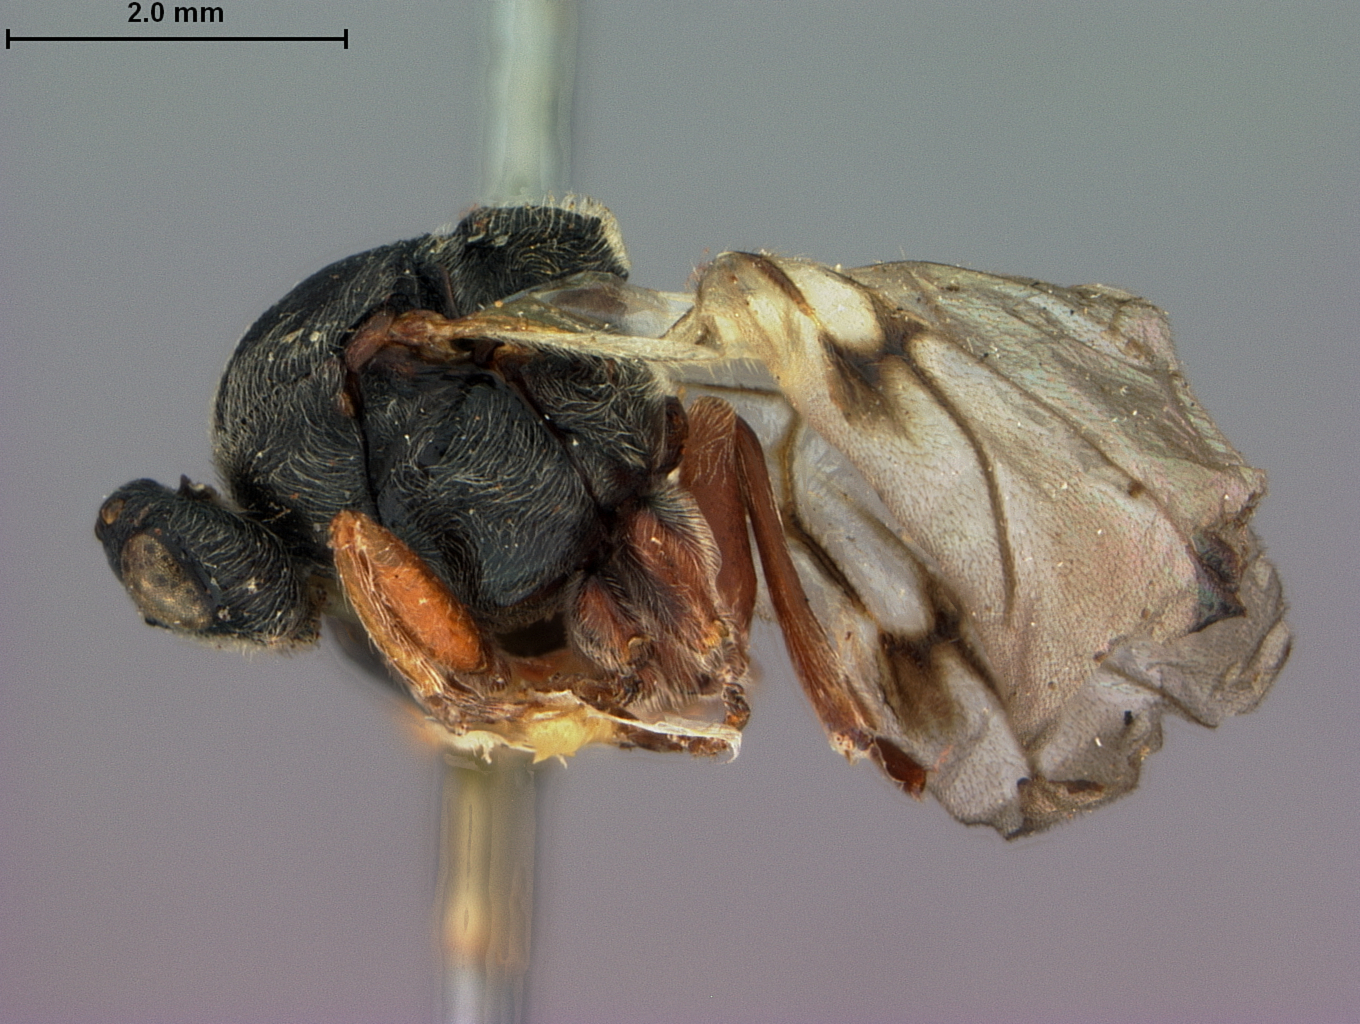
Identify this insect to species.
Amphibolips globulus
